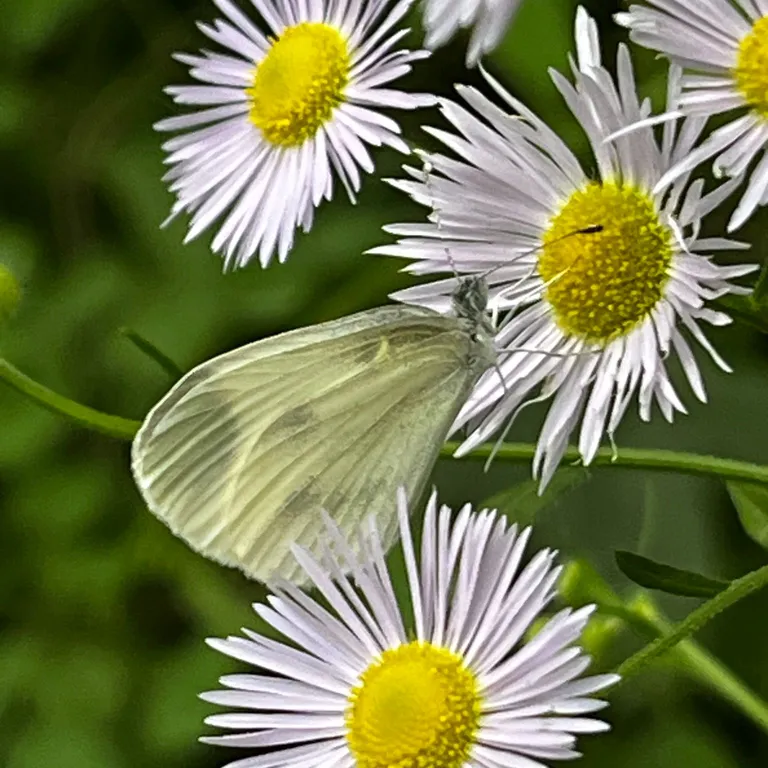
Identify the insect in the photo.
Leptidea sinapis/juvernica
